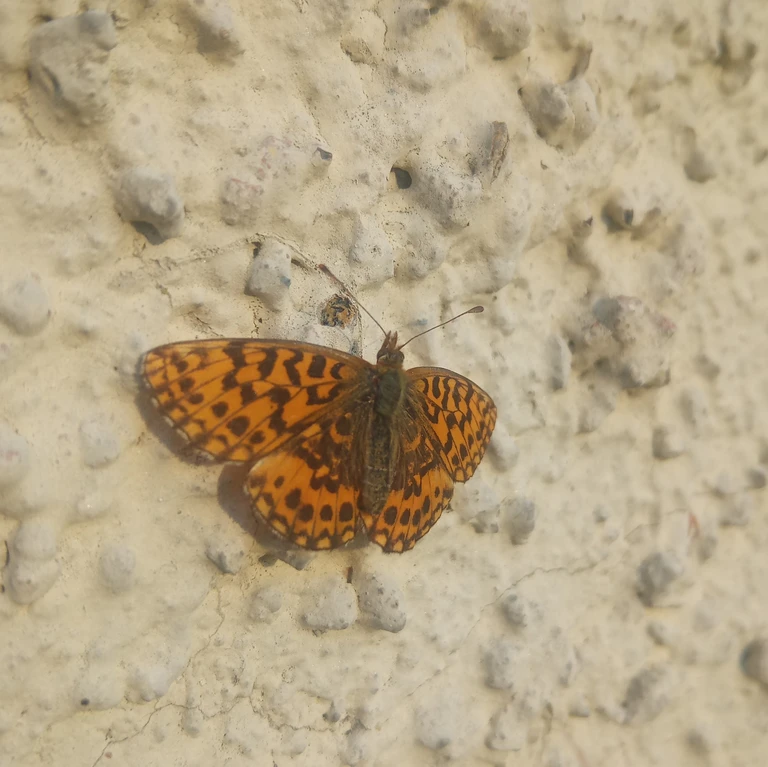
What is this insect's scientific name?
Boloria dia
